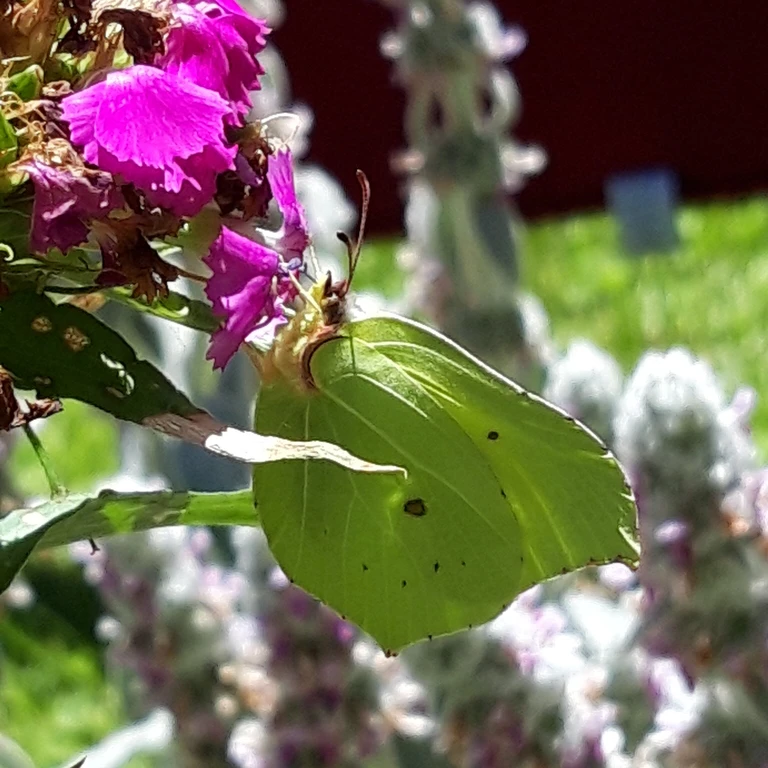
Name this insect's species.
Gonepteryx rhamni
